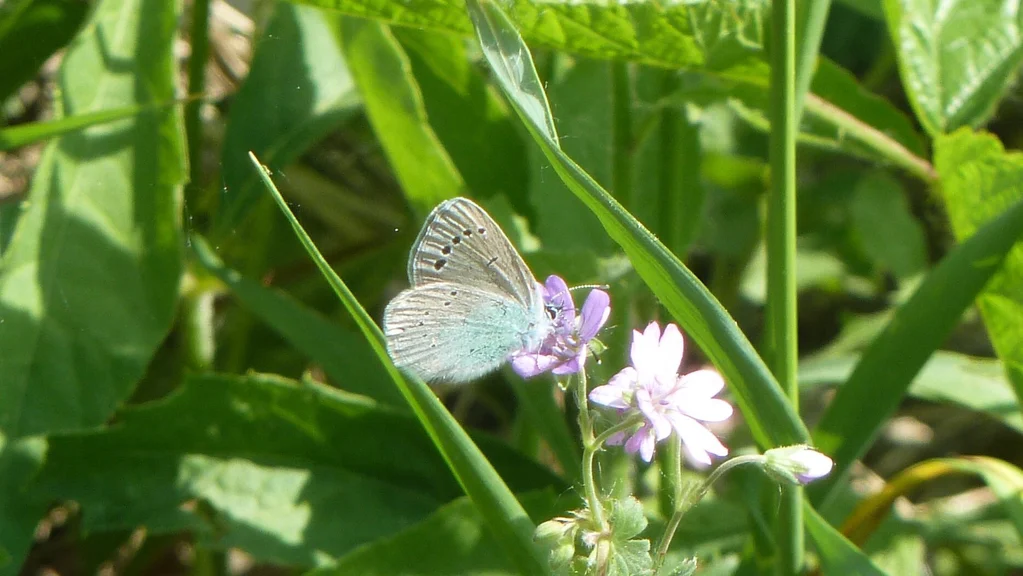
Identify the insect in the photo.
Glaucopsyche alexis
